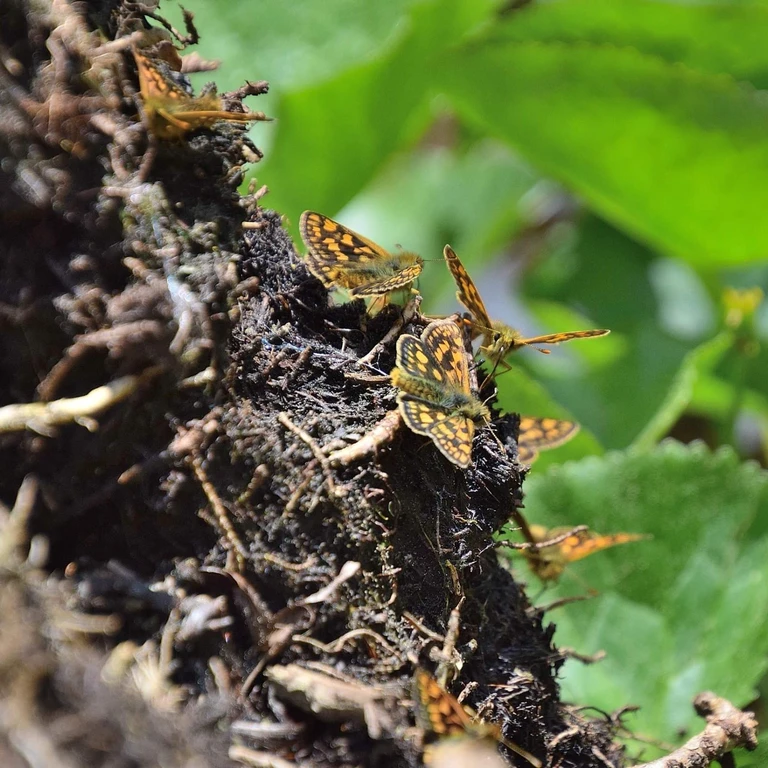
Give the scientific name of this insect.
Carterocephalus palaemon
